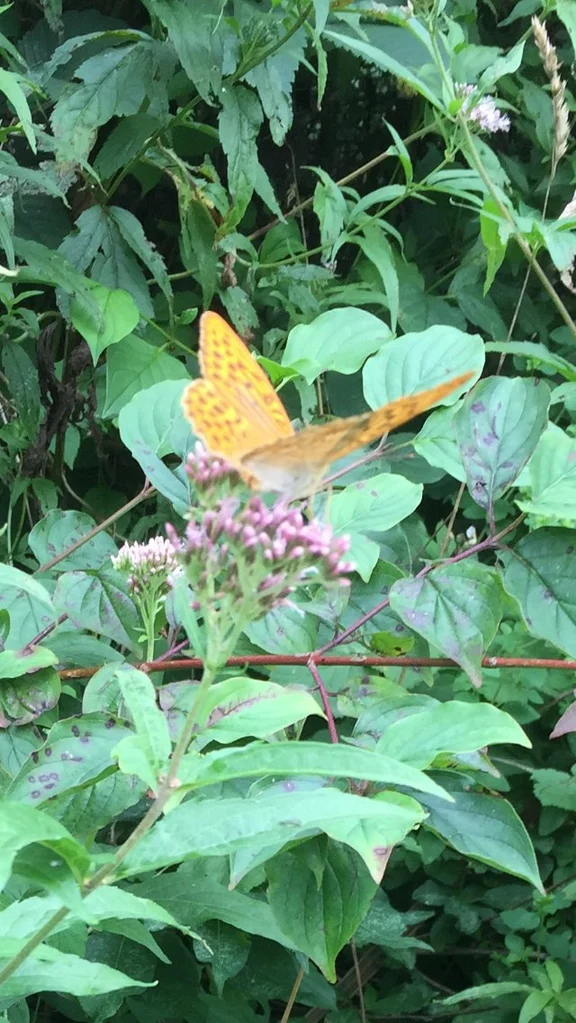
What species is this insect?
Argynnis paphia
